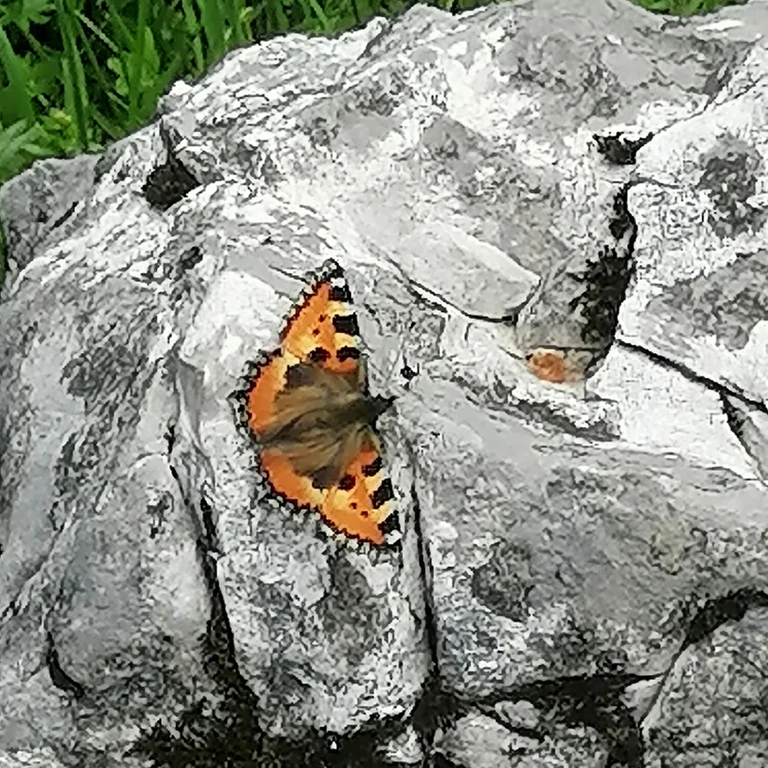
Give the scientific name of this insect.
Aglais urticae
